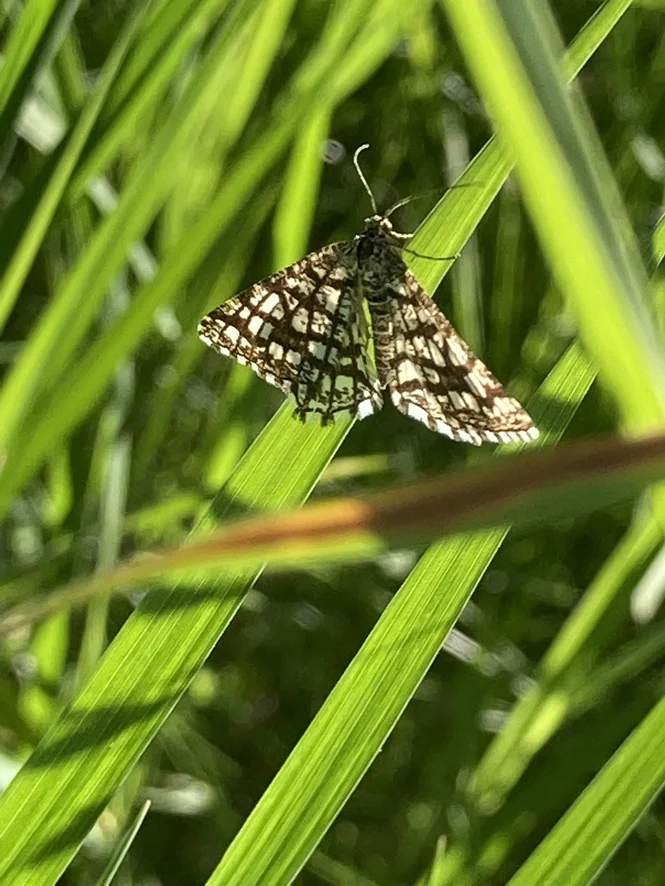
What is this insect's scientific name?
Chiasmia clathrata
